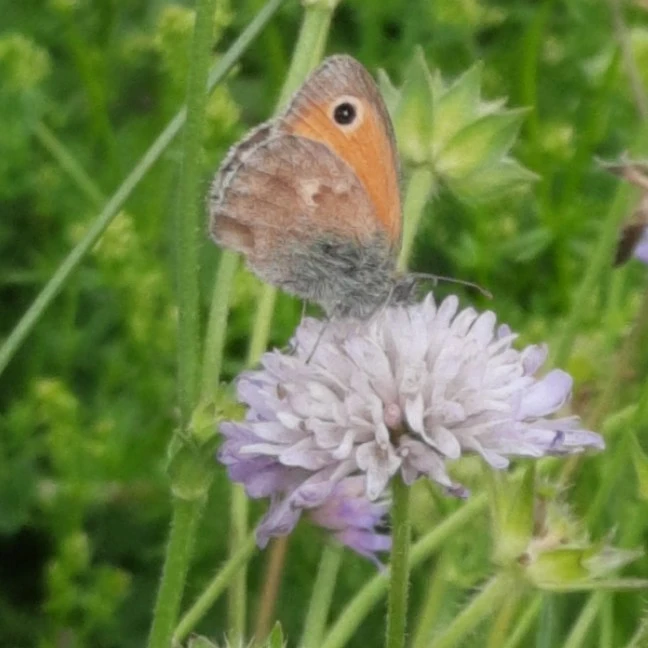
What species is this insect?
Coenonympha pamphilus
